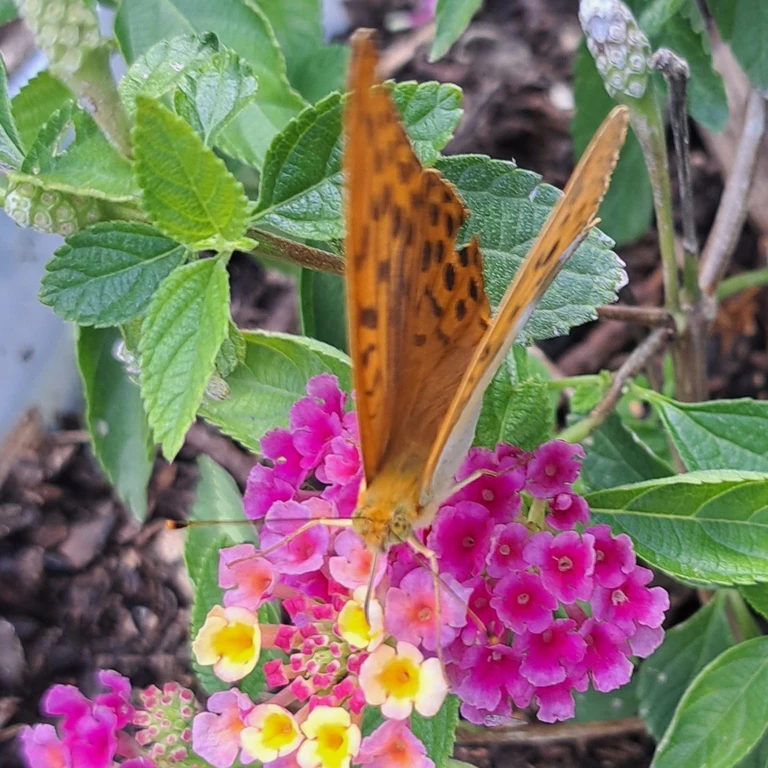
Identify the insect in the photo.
Argynnis paphia
